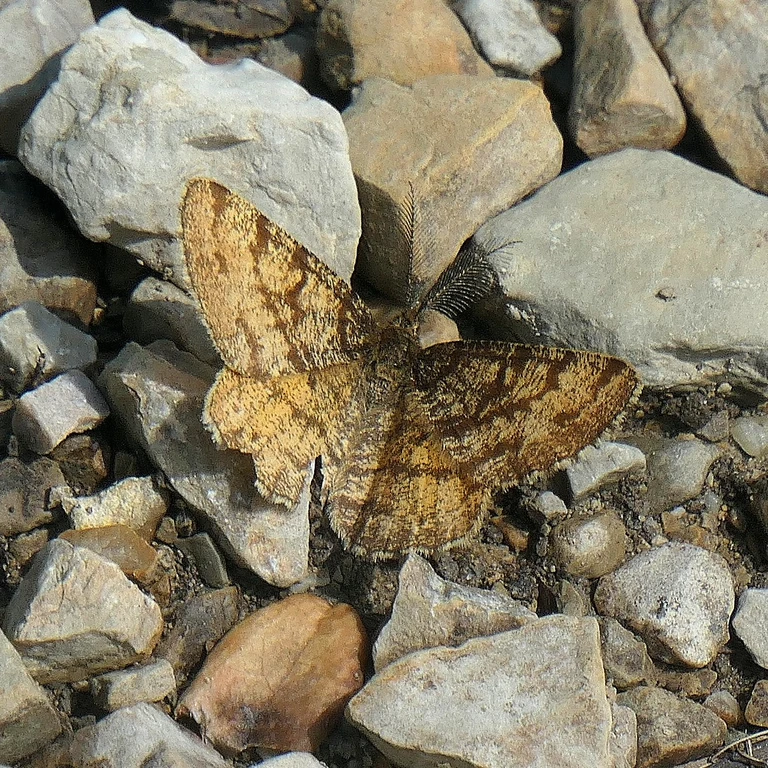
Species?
Ematurga atomaria
